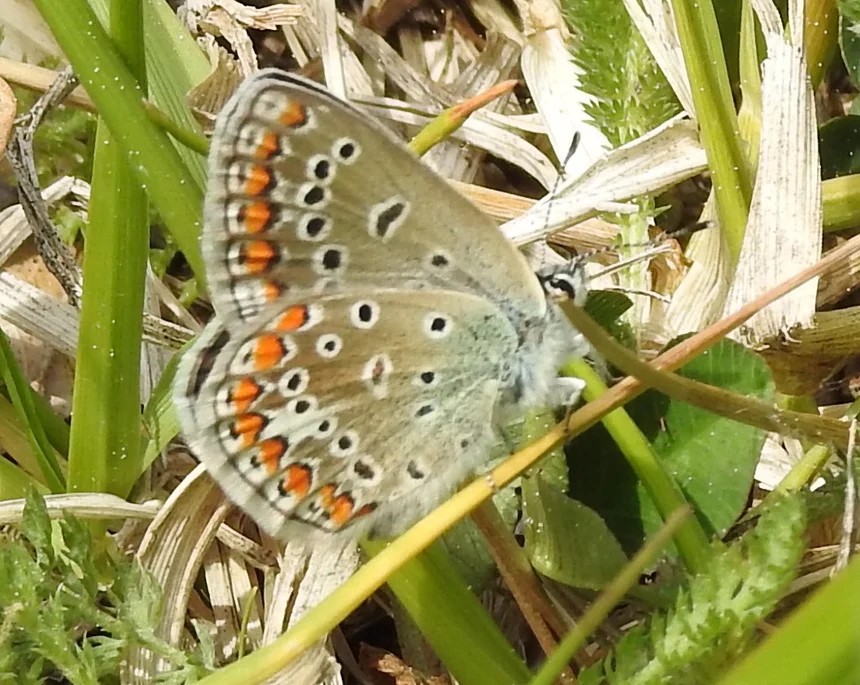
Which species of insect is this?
Polyommatus icarus
